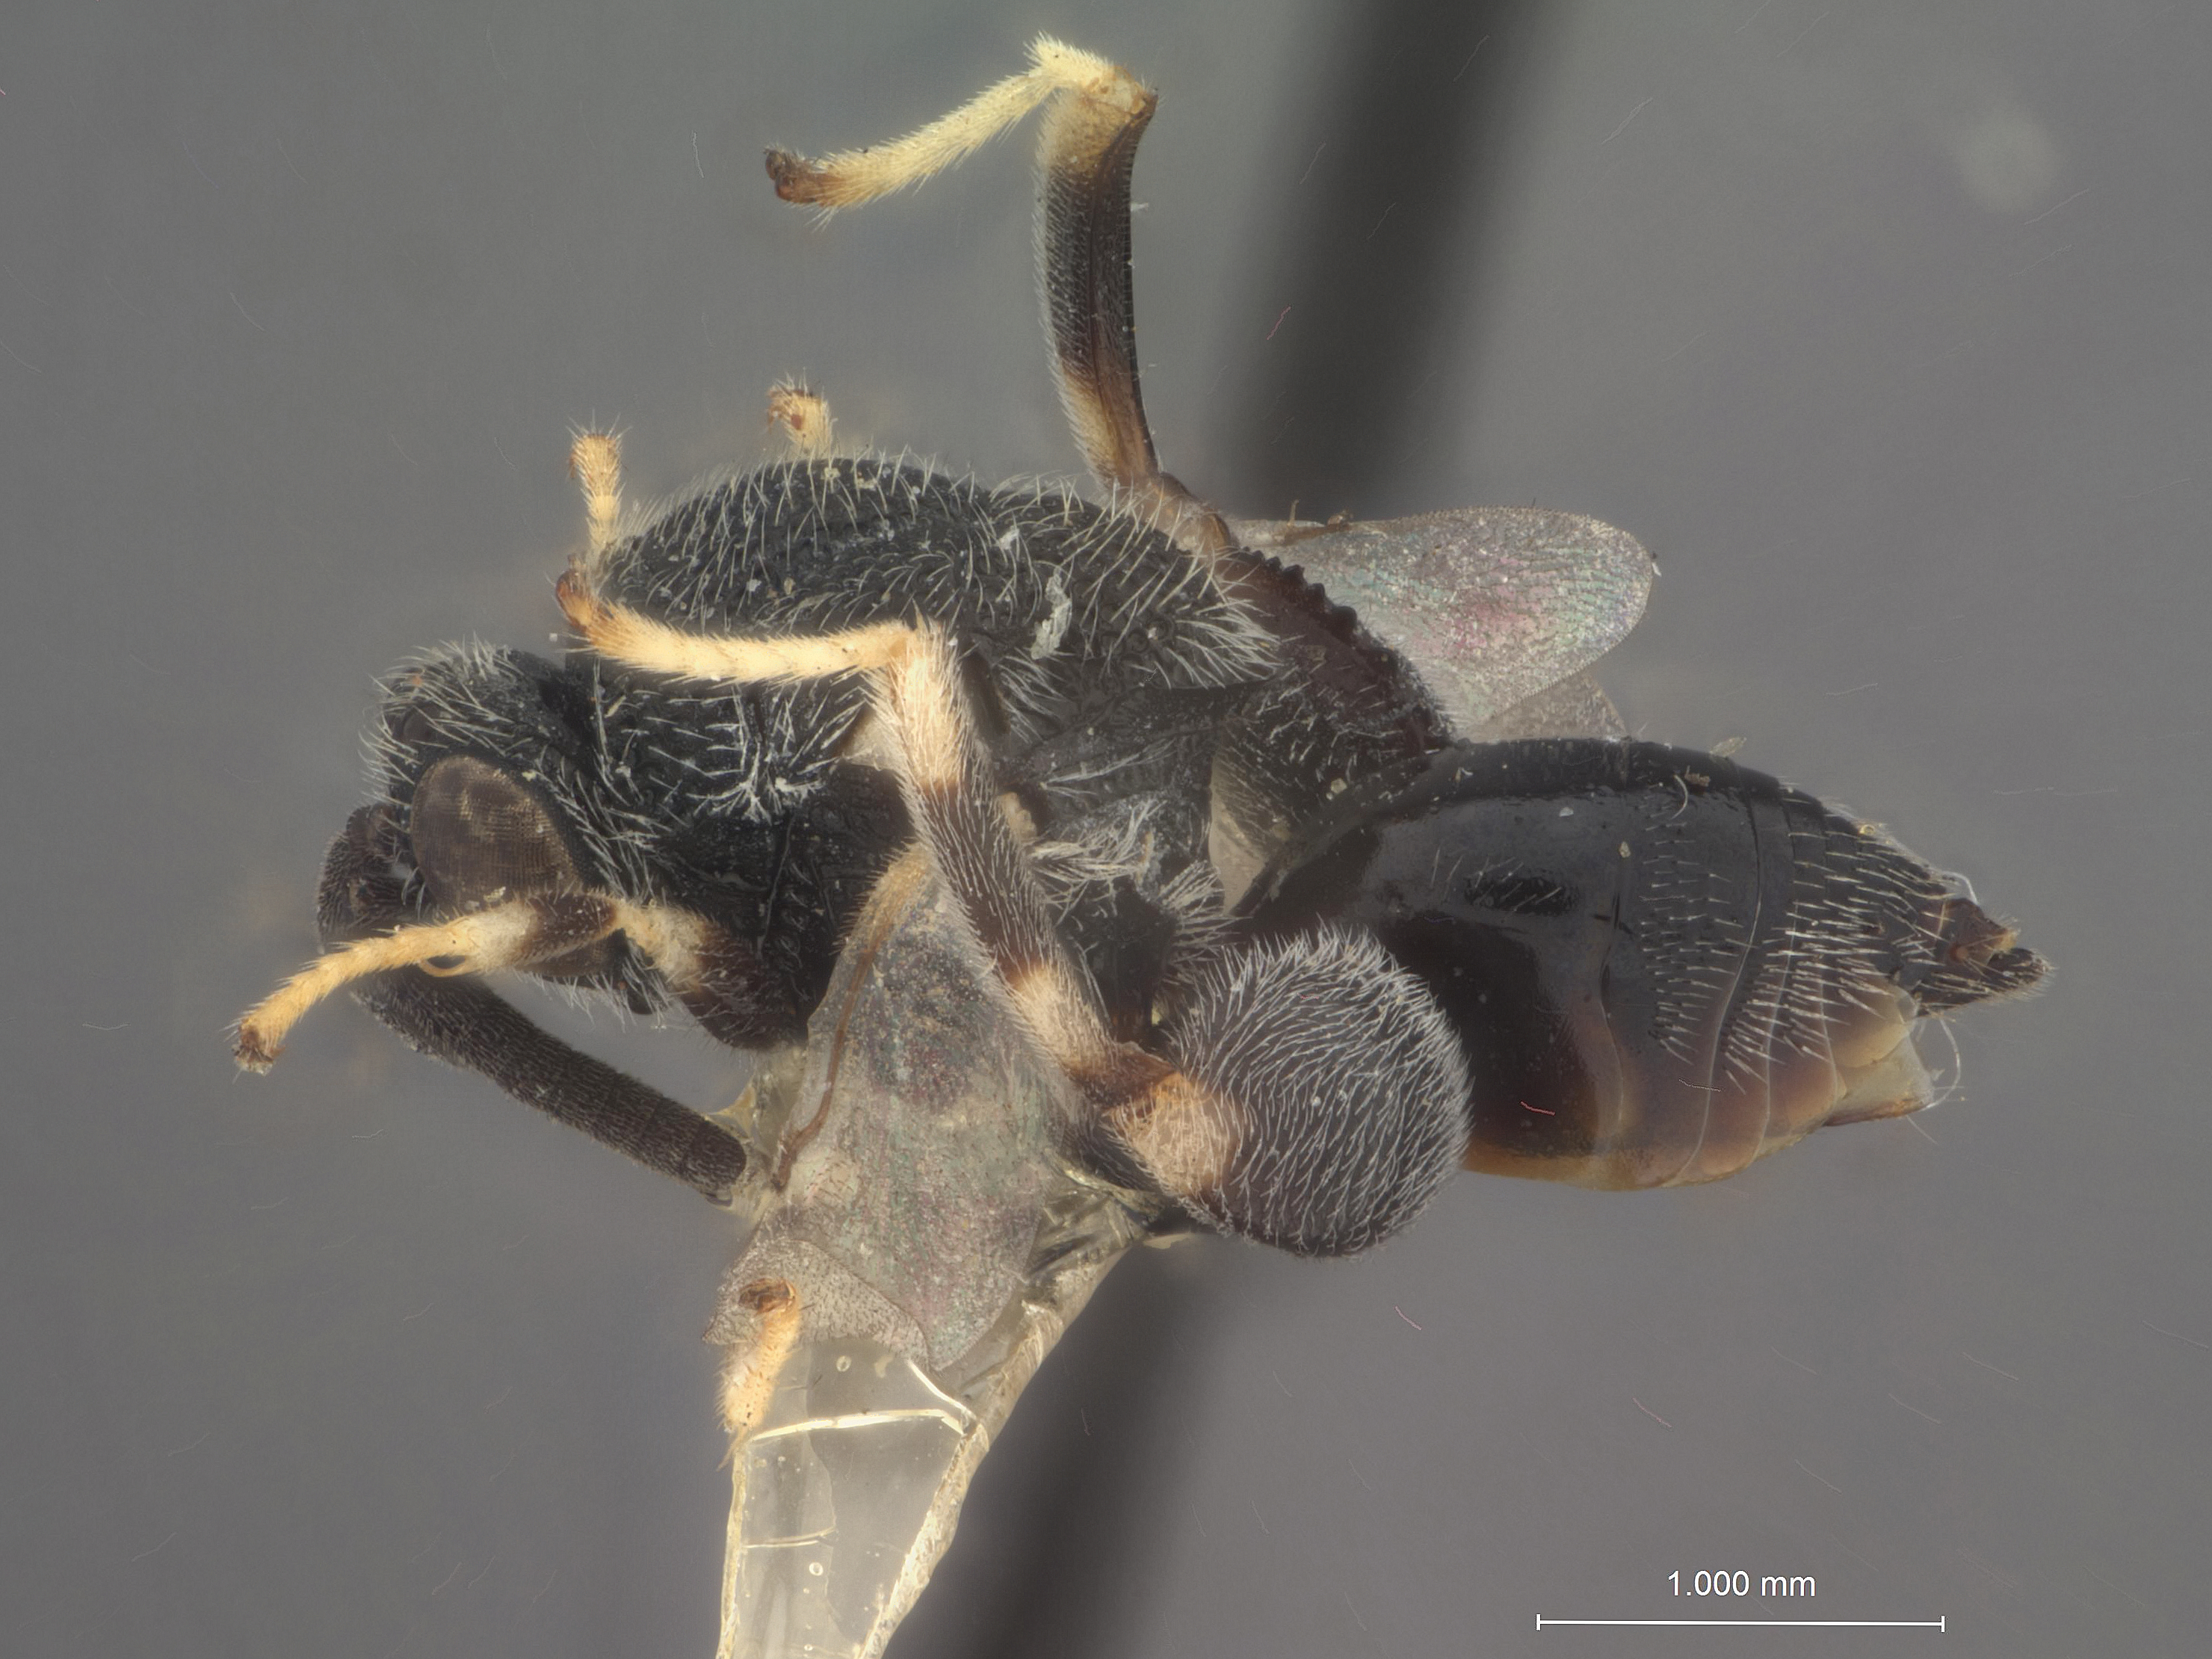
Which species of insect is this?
Brachymeria carinatifrons
